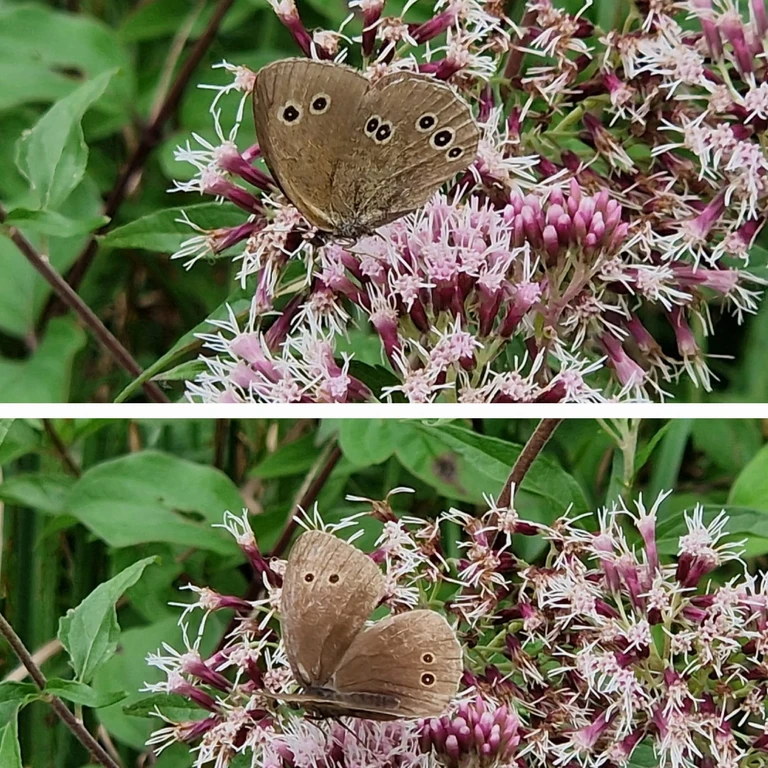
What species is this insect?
Aphantopus hyperantus
